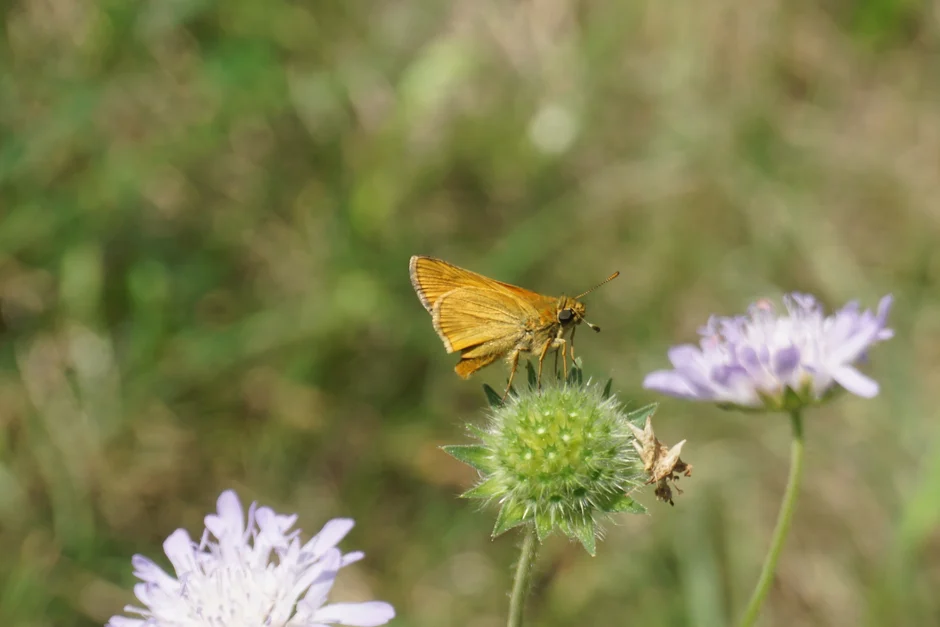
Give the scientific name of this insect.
Ochlodes sylvanus (also Ochlodes venata)
